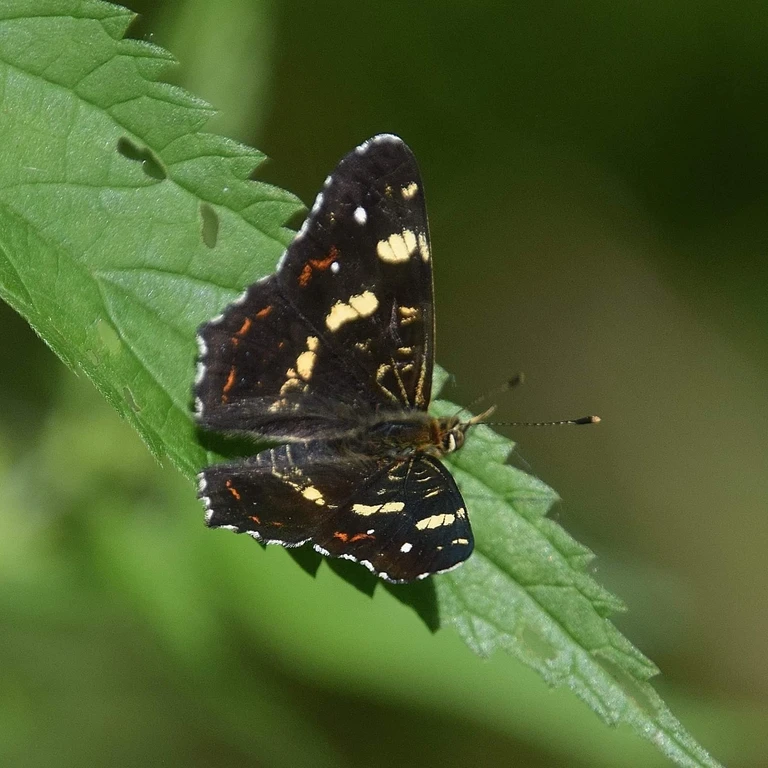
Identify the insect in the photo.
Araschnia levana
